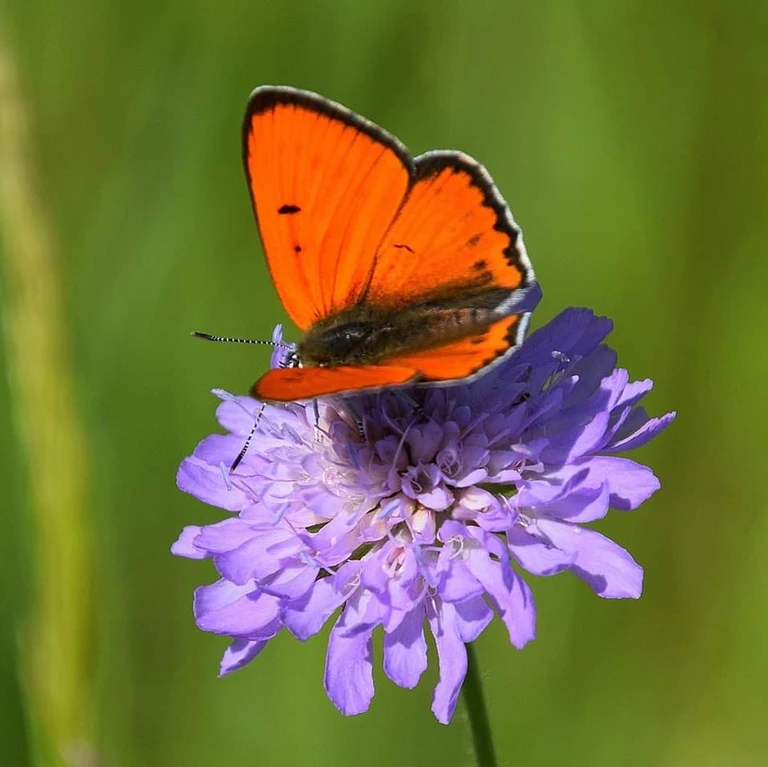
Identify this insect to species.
Lycaena dispar
